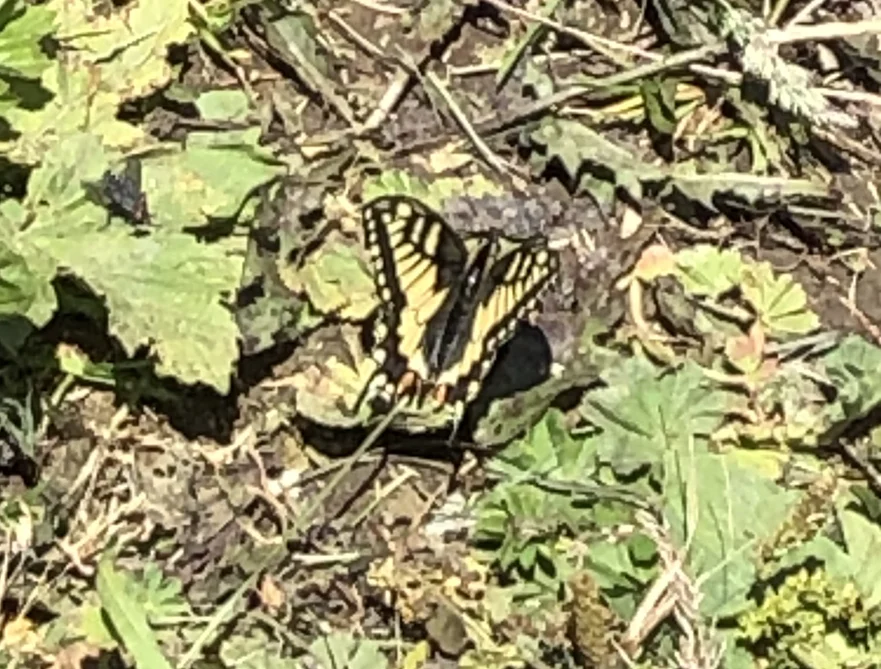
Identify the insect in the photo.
Papilio machaon
